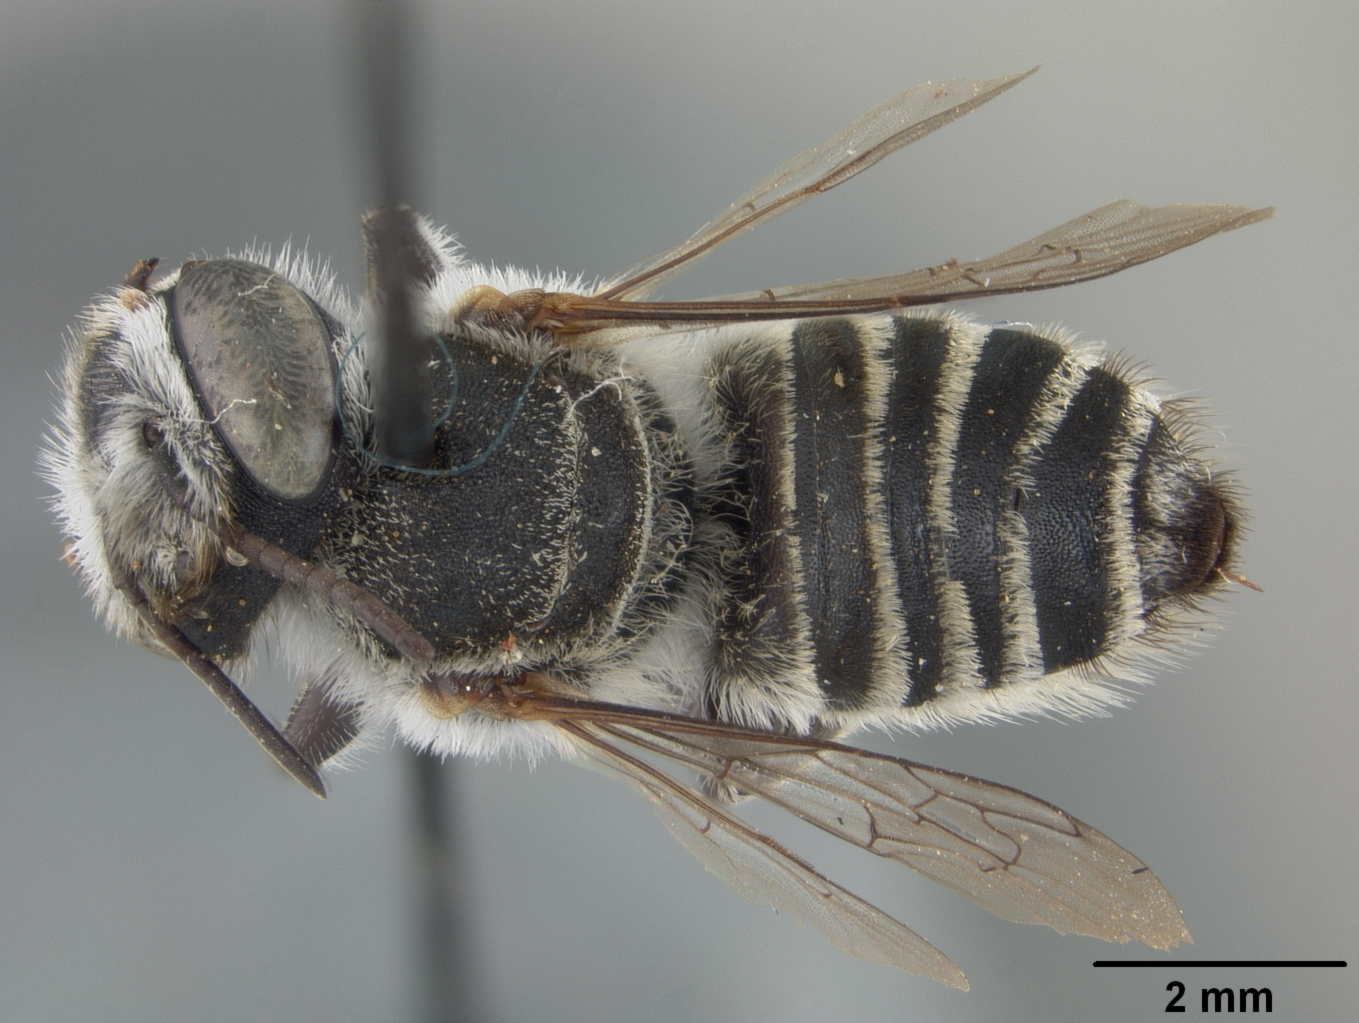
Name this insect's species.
Megachile argyrea
